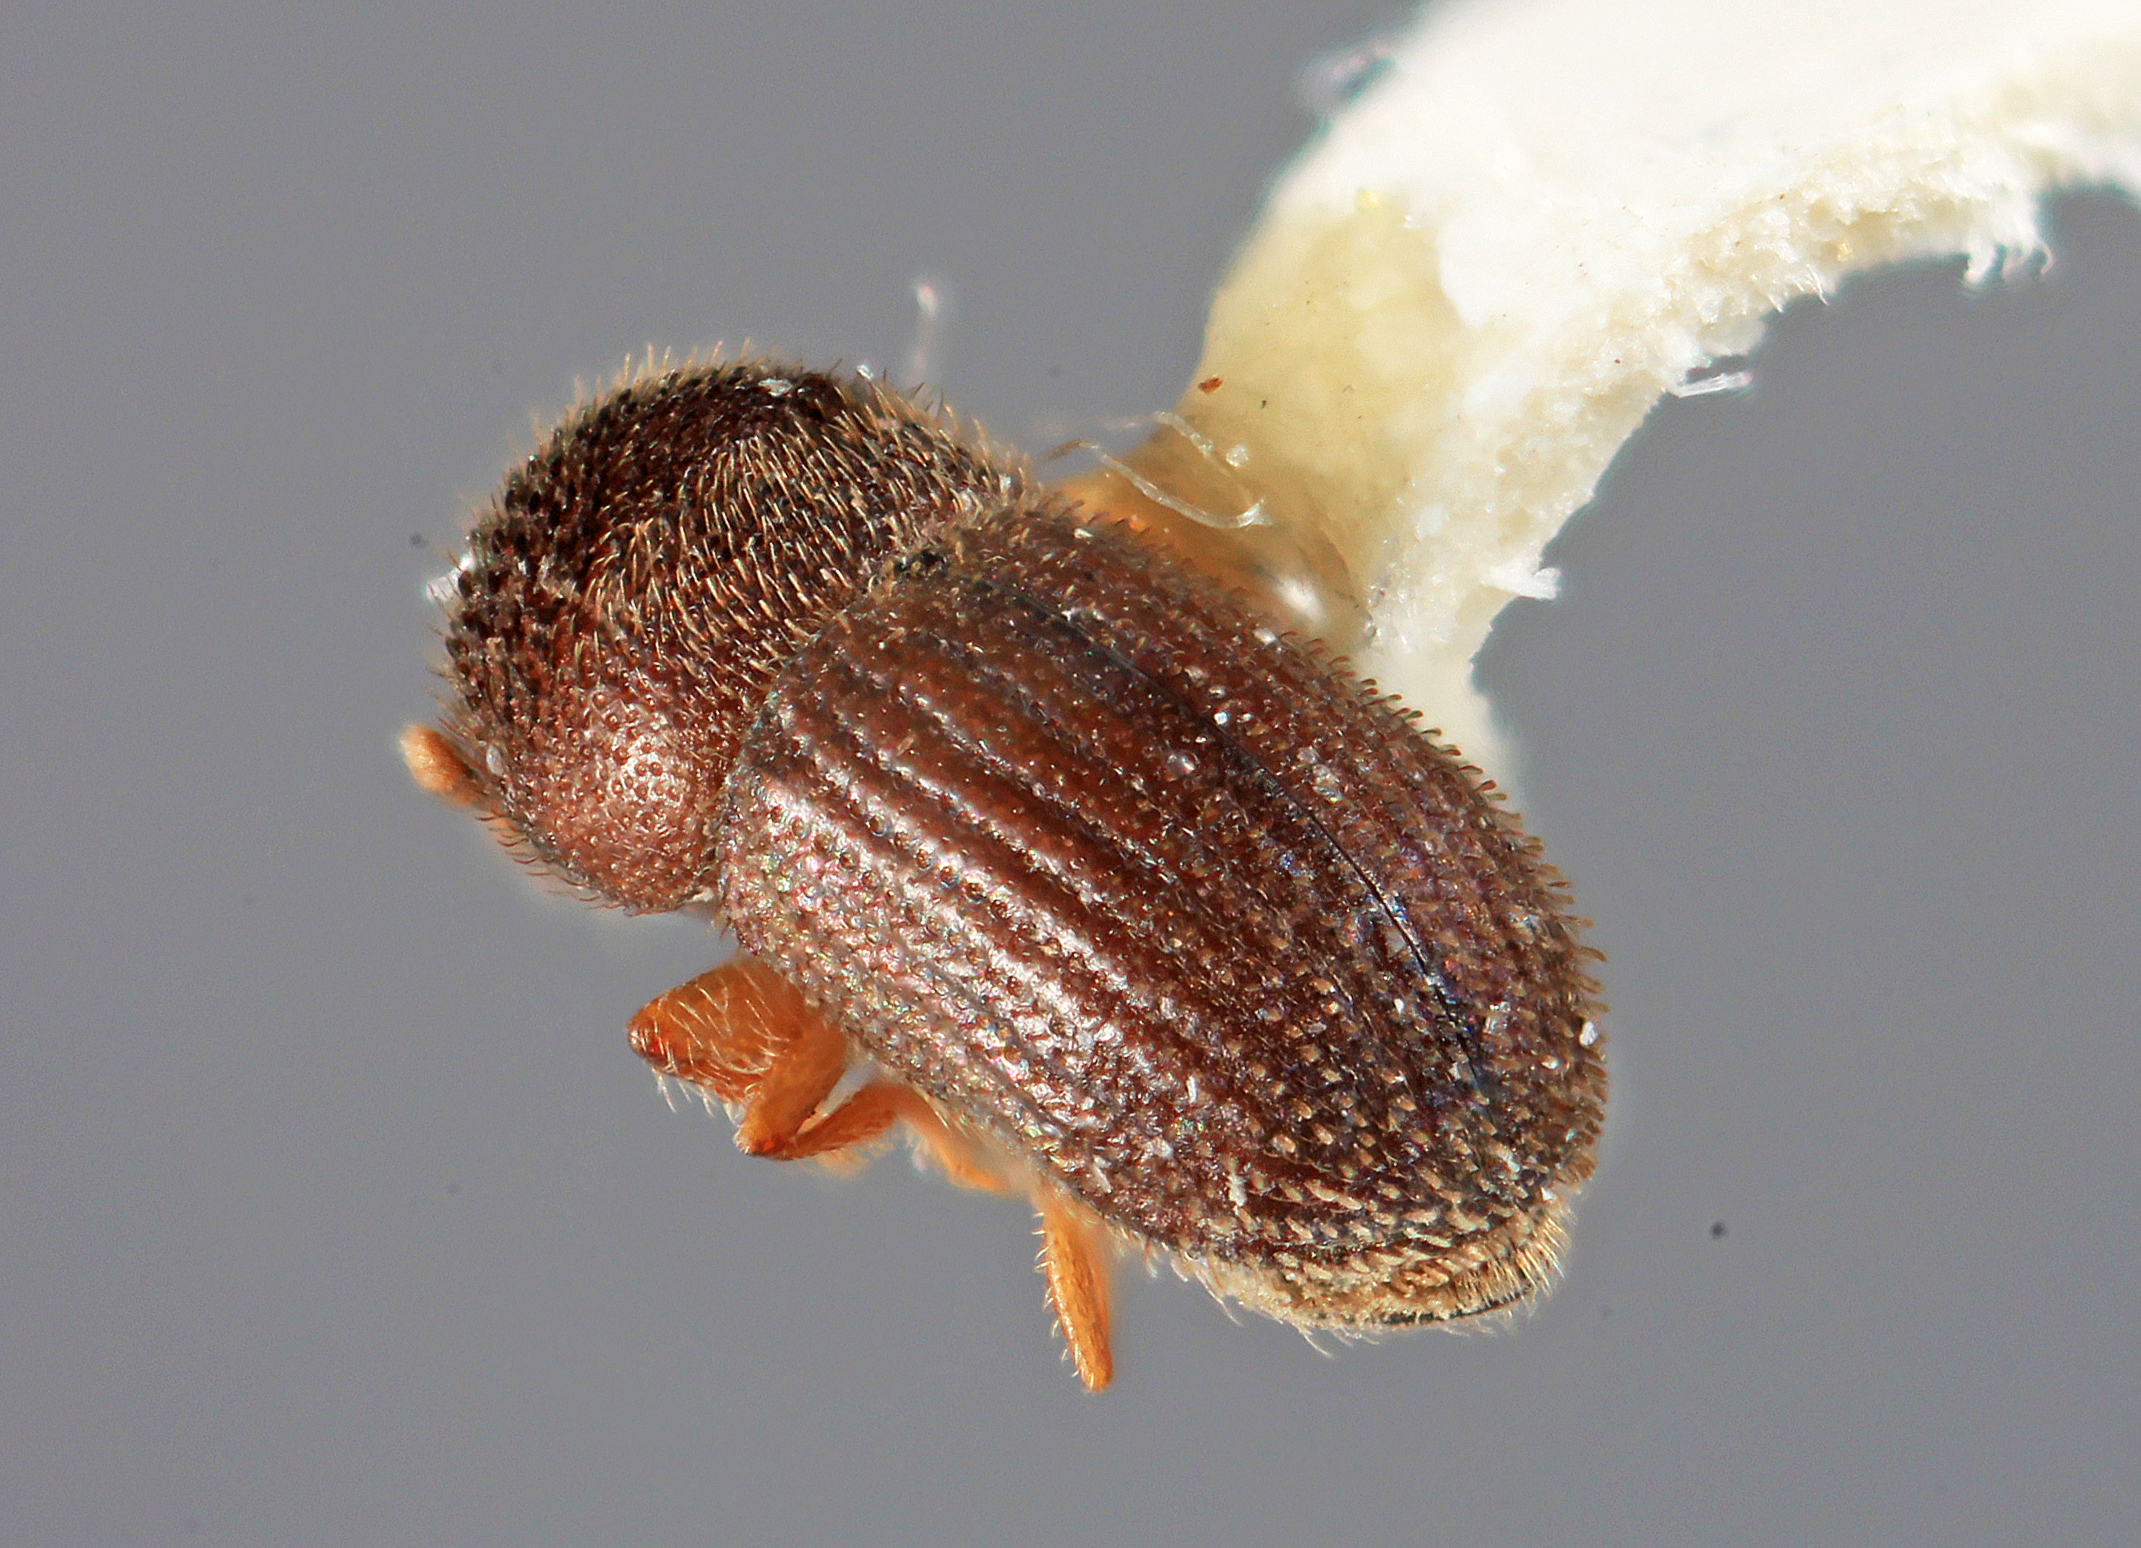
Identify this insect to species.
Hypothenemus dolosus
